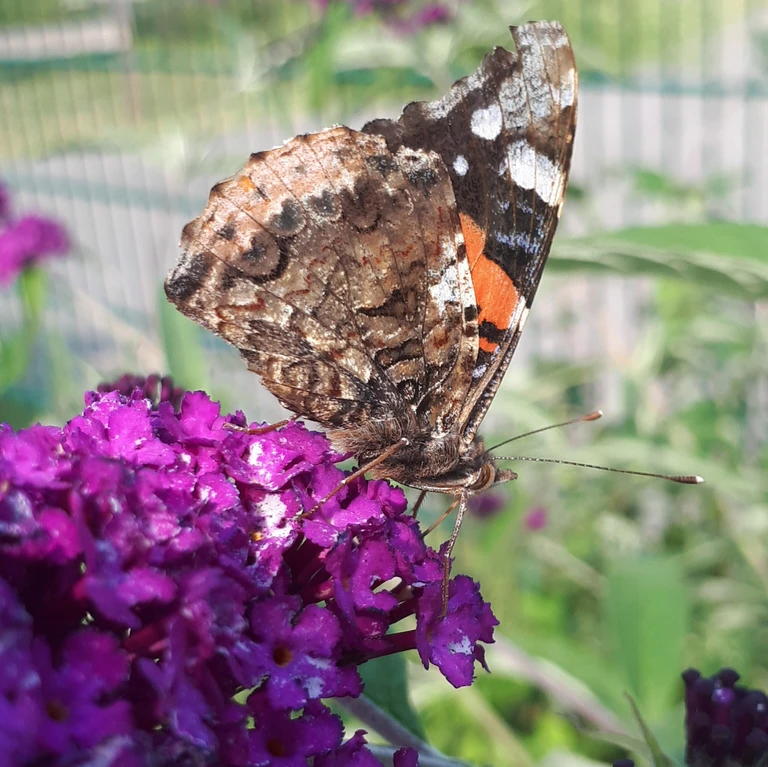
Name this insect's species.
Vanessa atalanta
